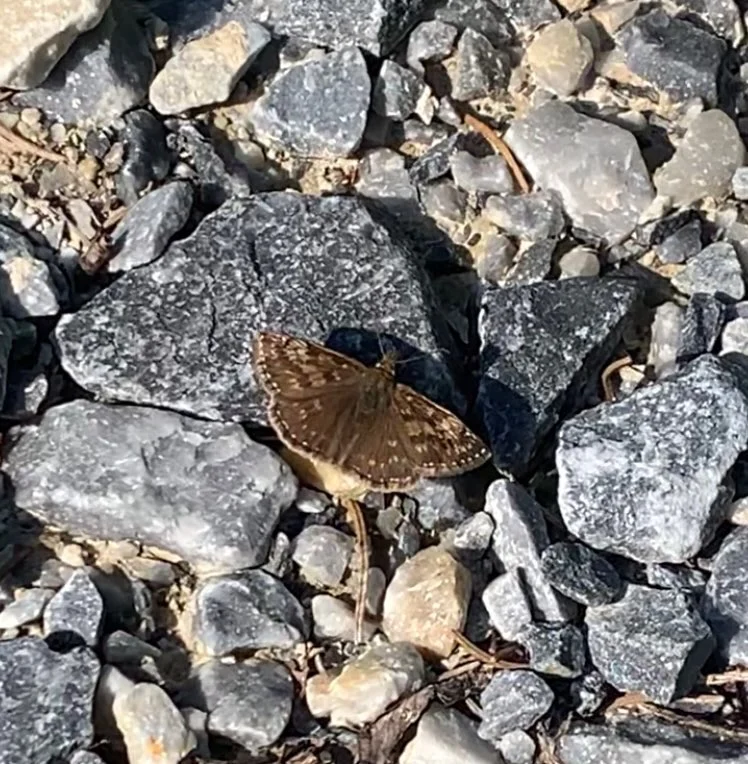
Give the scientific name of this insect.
Erynnis tages
